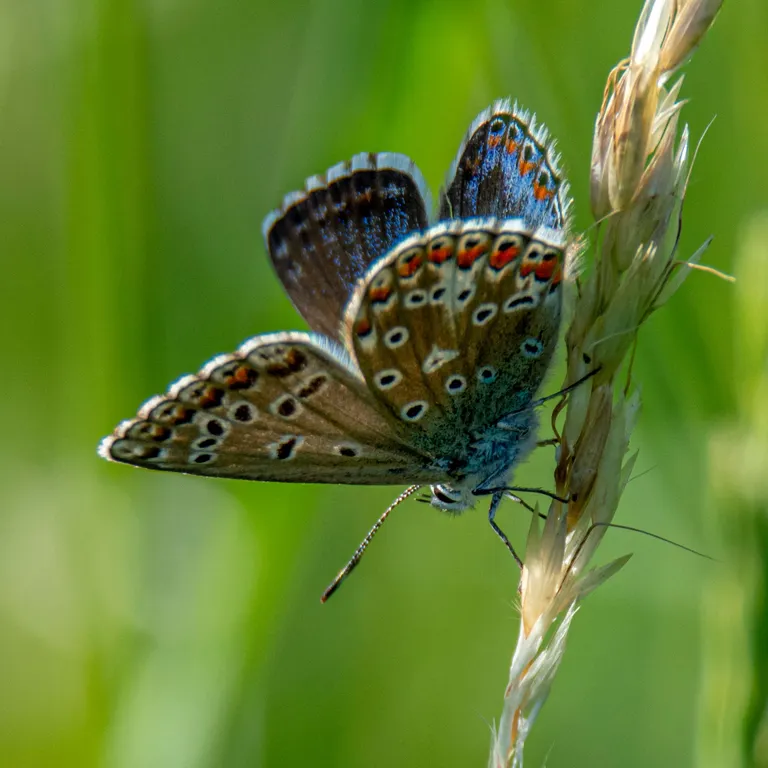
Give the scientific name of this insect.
Lysandra bellargus
